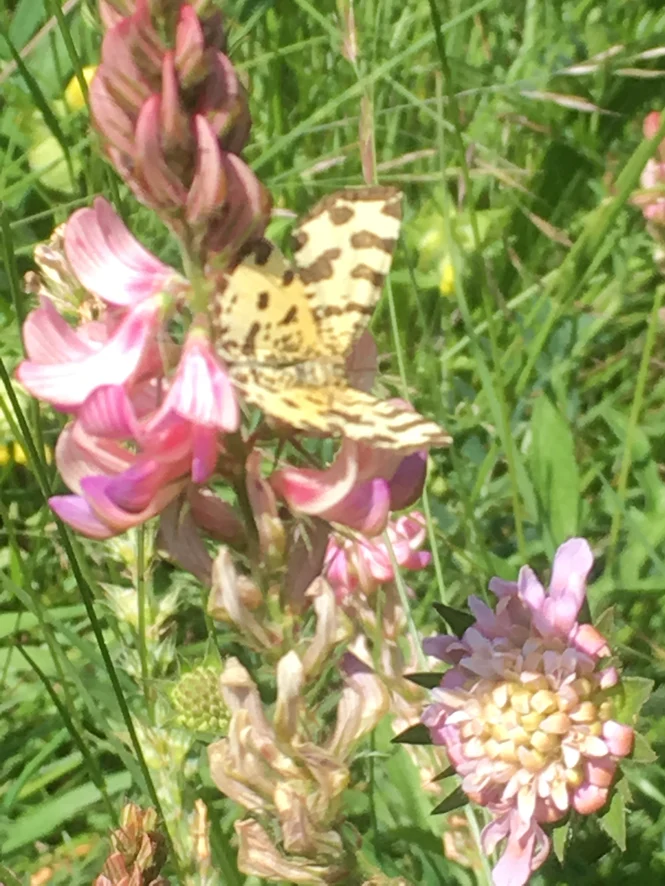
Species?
Pseudopanthera macularia
